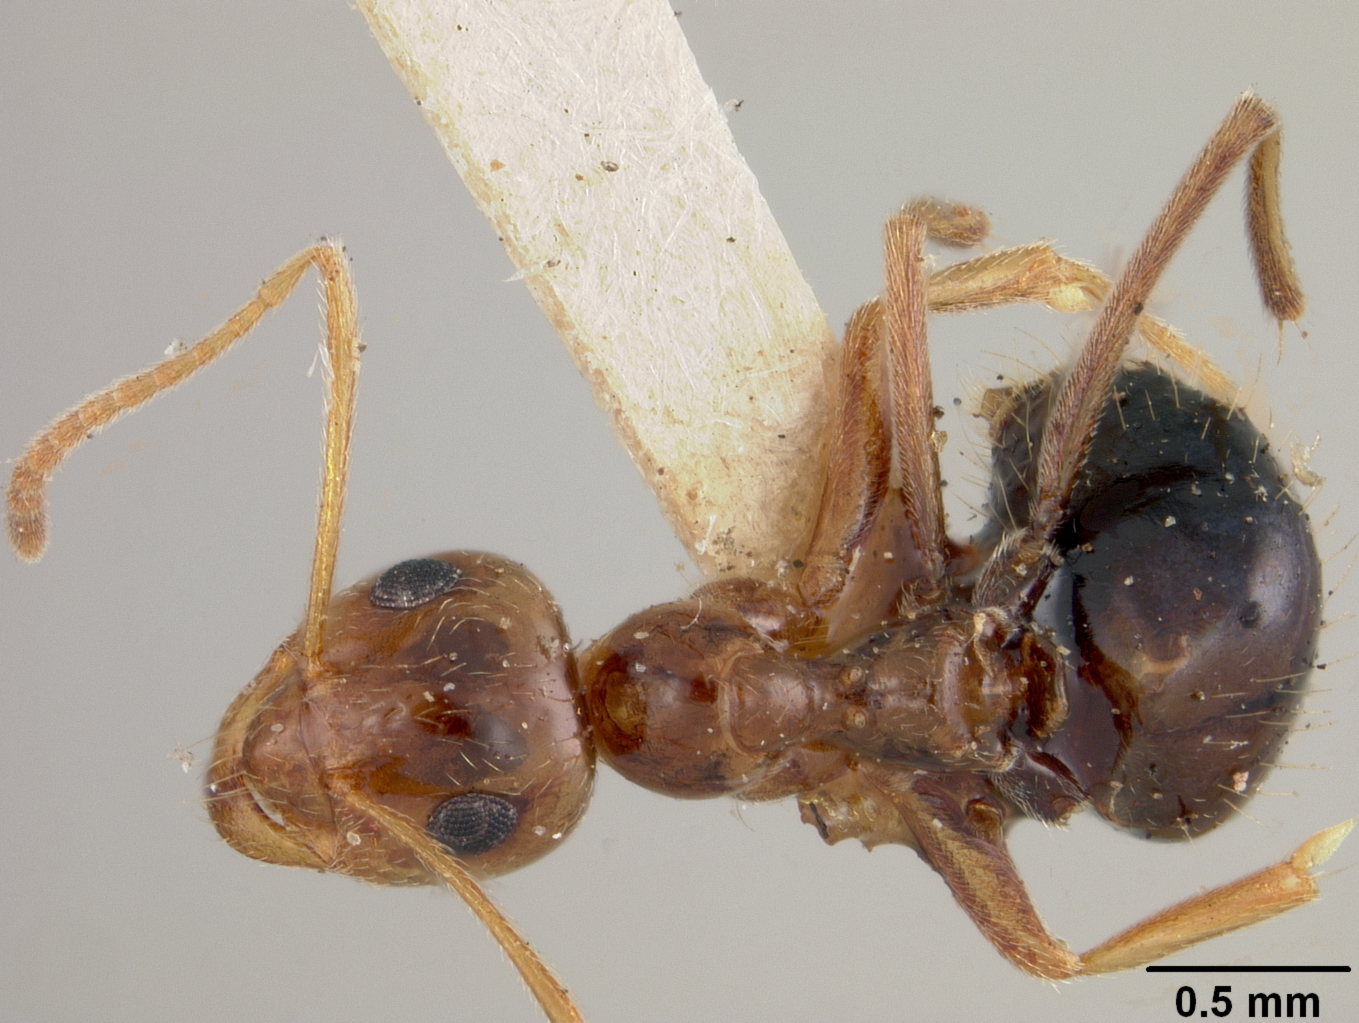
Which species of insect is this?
Prenolepis imparis
